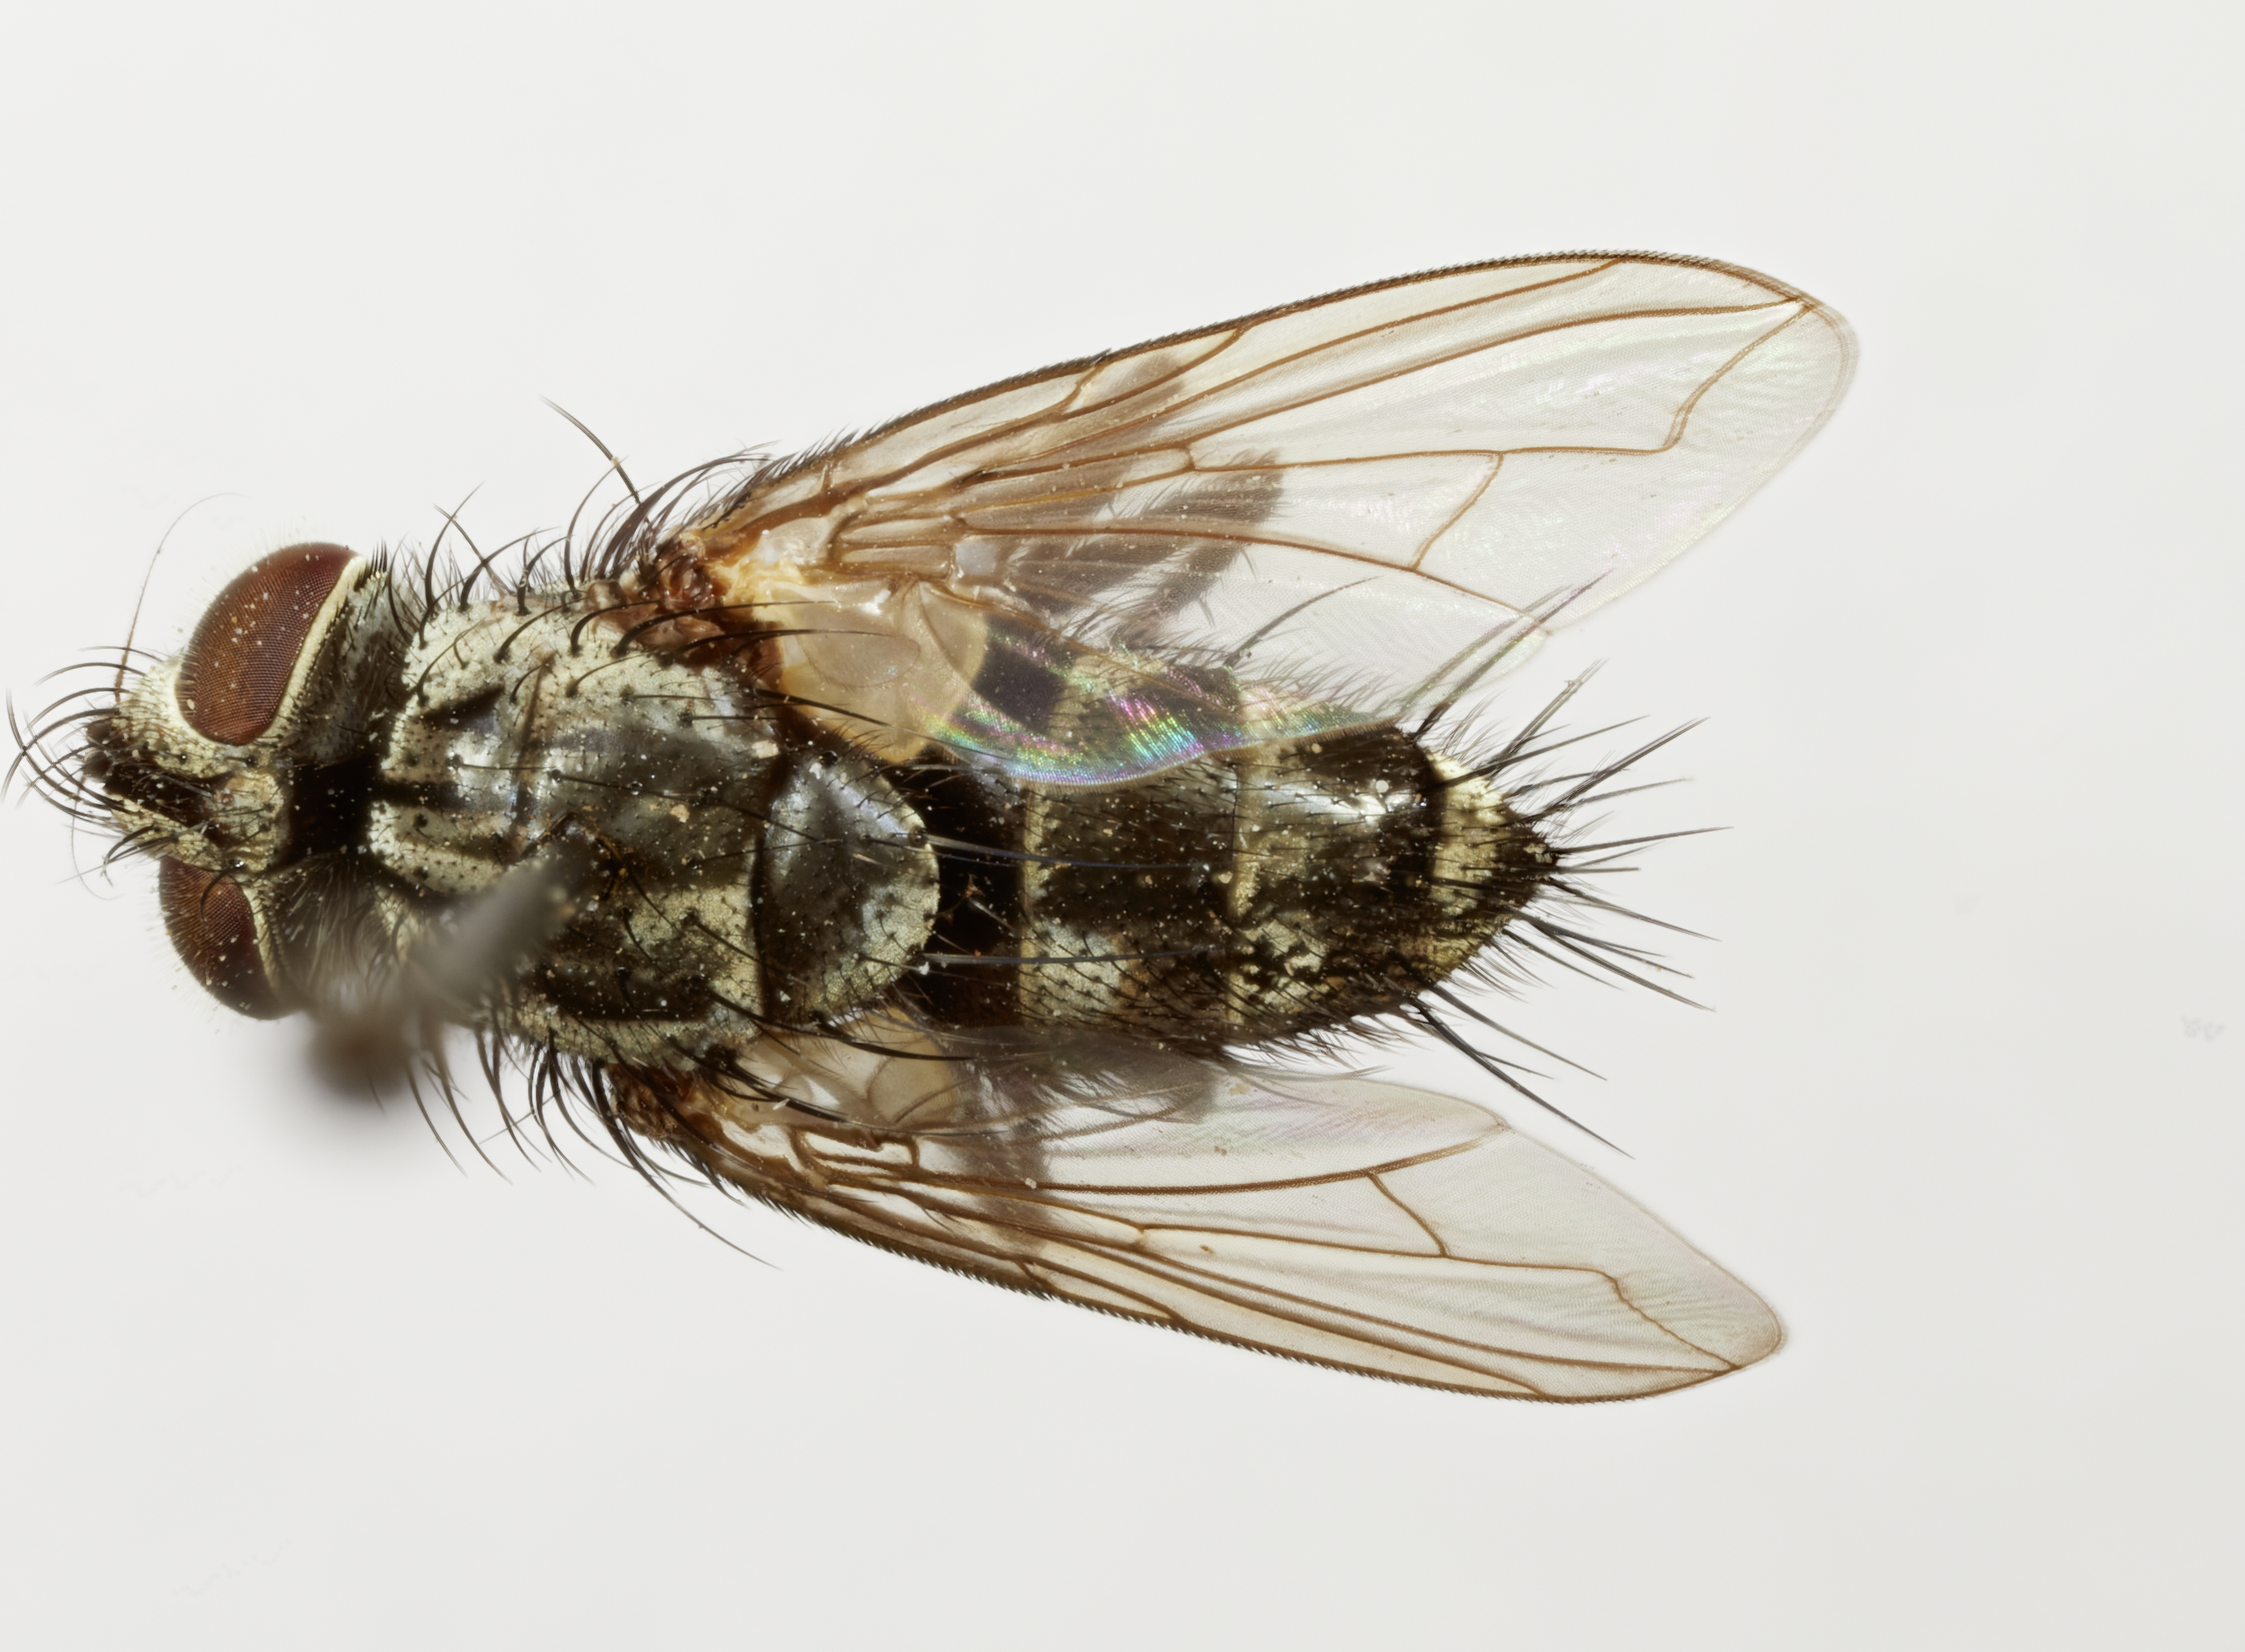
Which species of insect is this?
Phrynotachina minor
